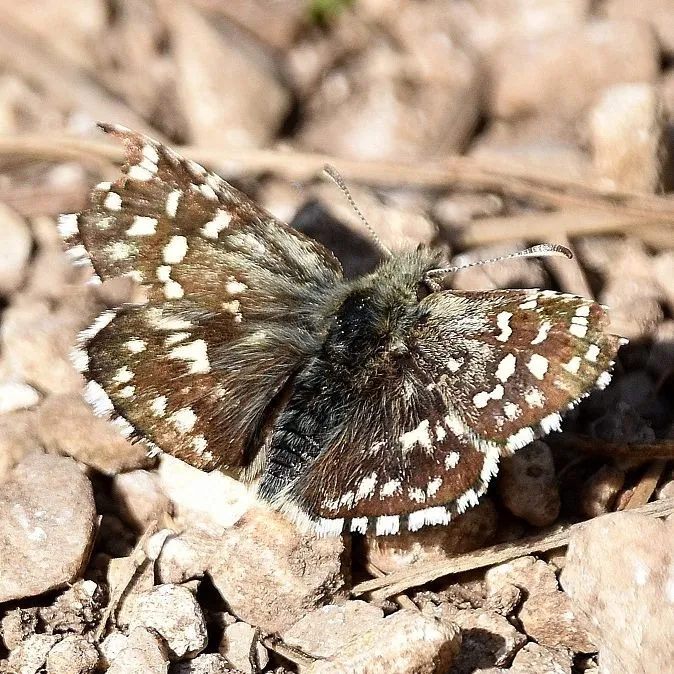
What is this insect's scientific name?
Pyrgus malvae
